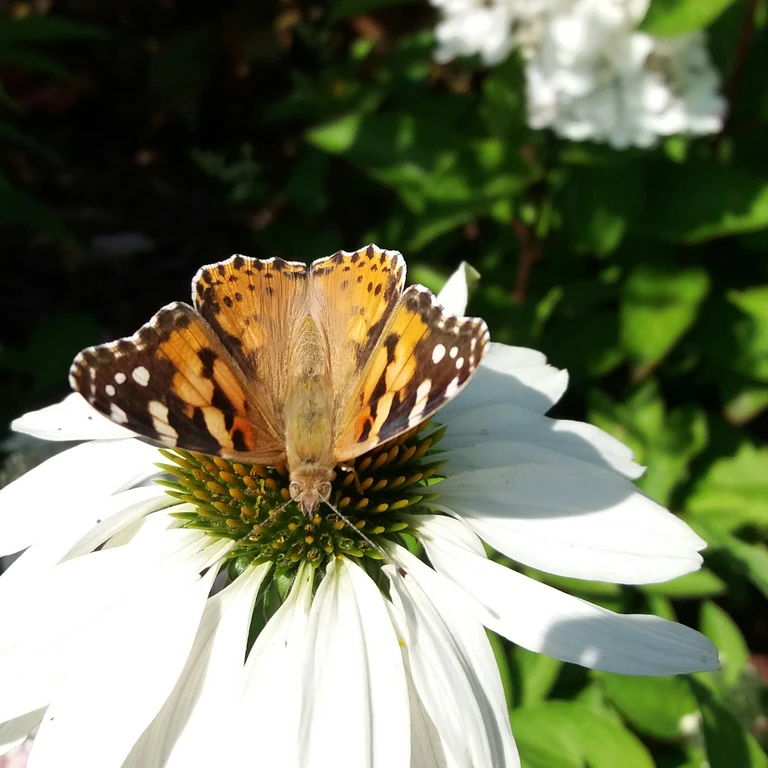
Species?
Vanessa cardui
